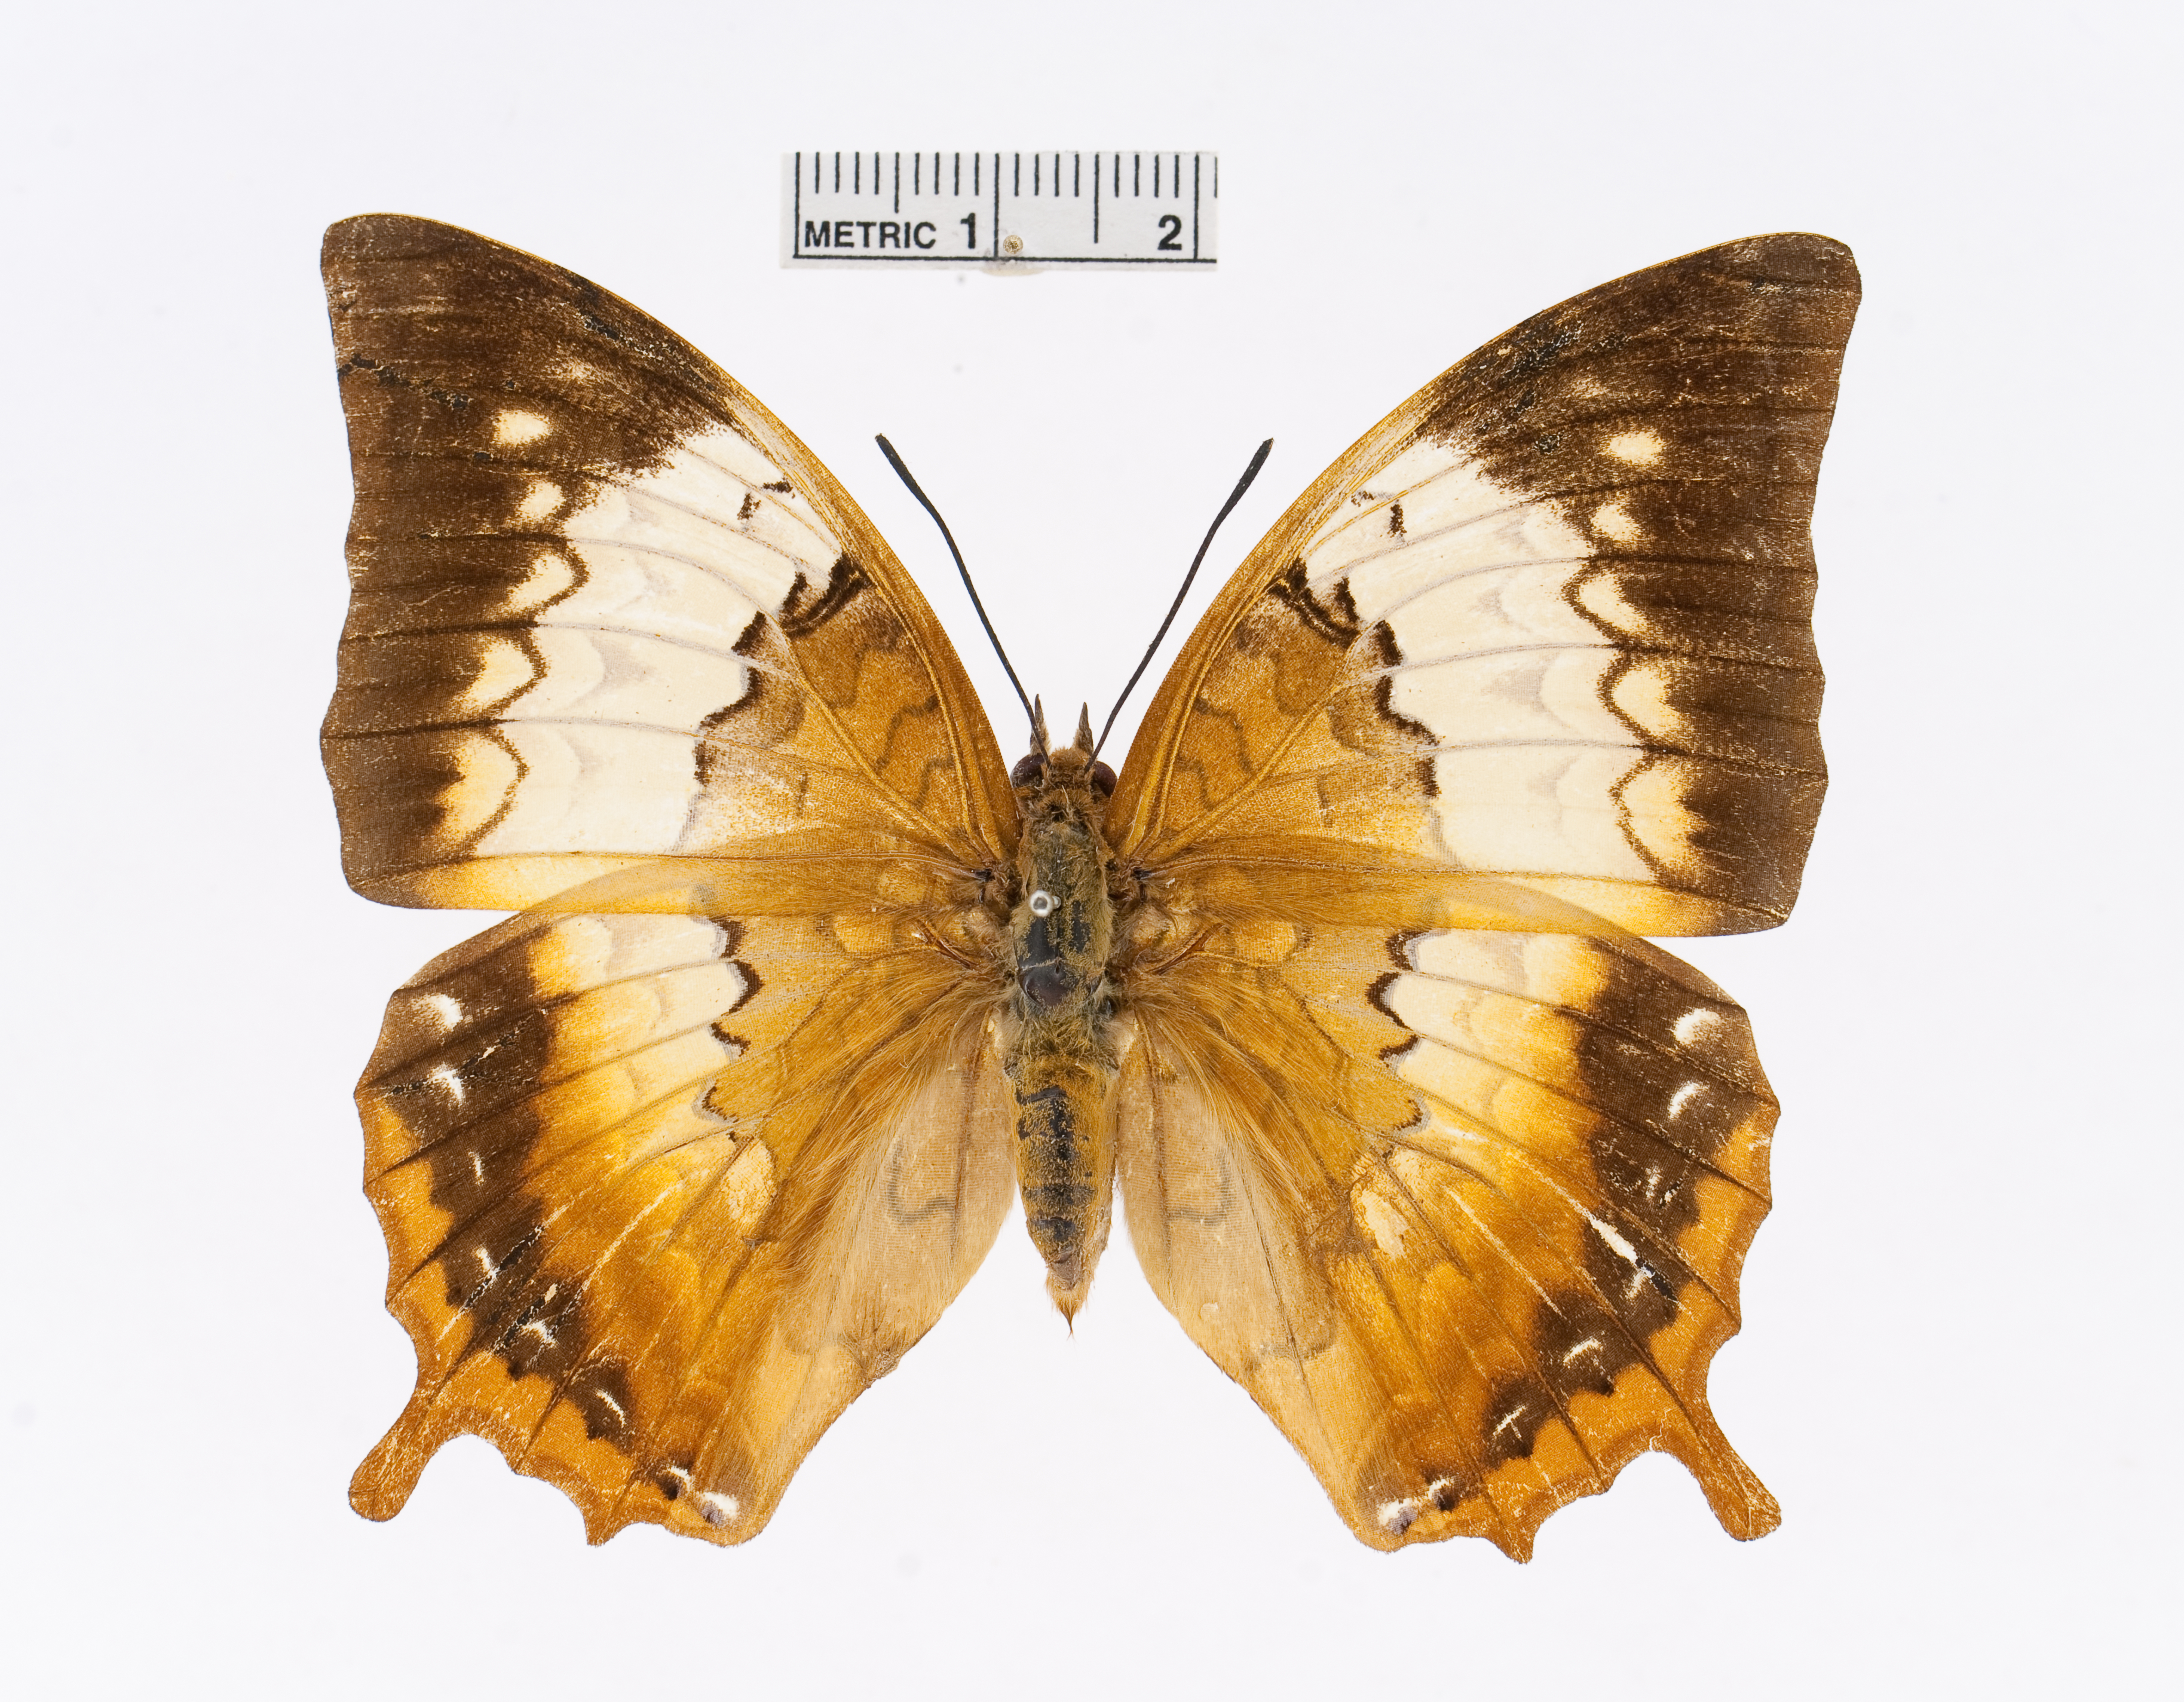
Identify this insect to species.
Charaxes bernardus
